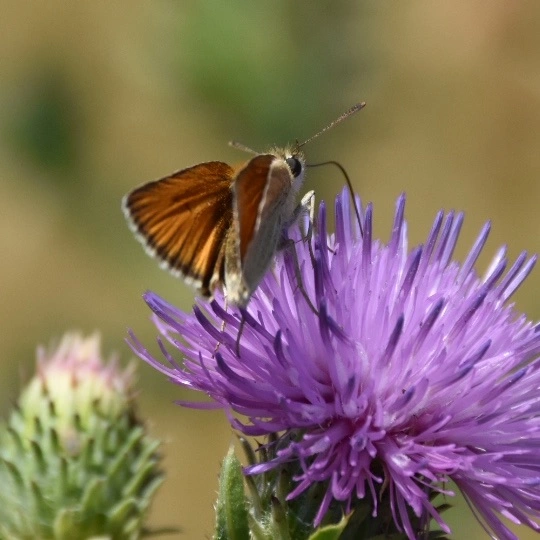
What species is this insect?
Thymelicus sylvestris
